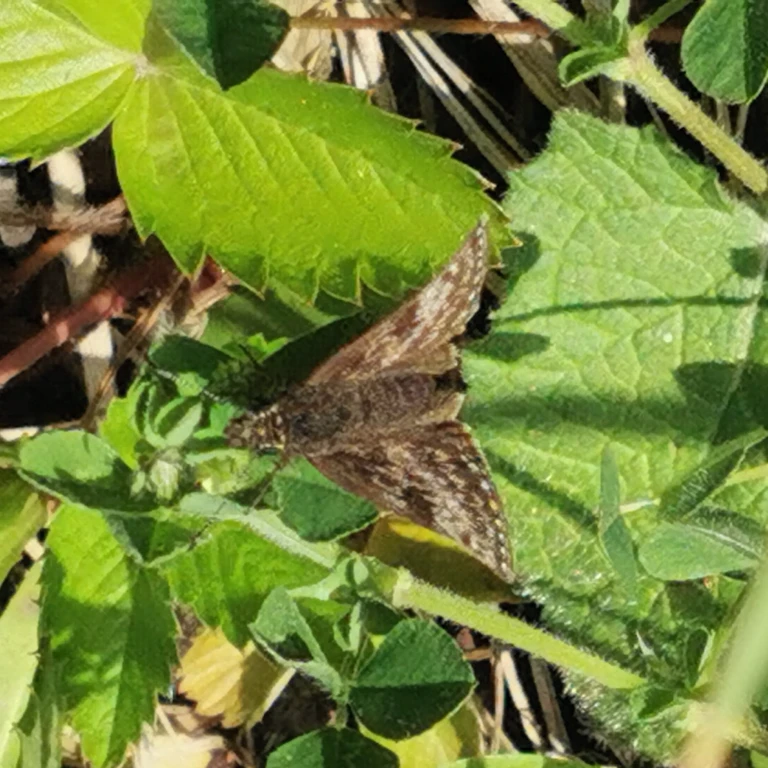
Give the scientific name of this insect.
Erynnis tages
